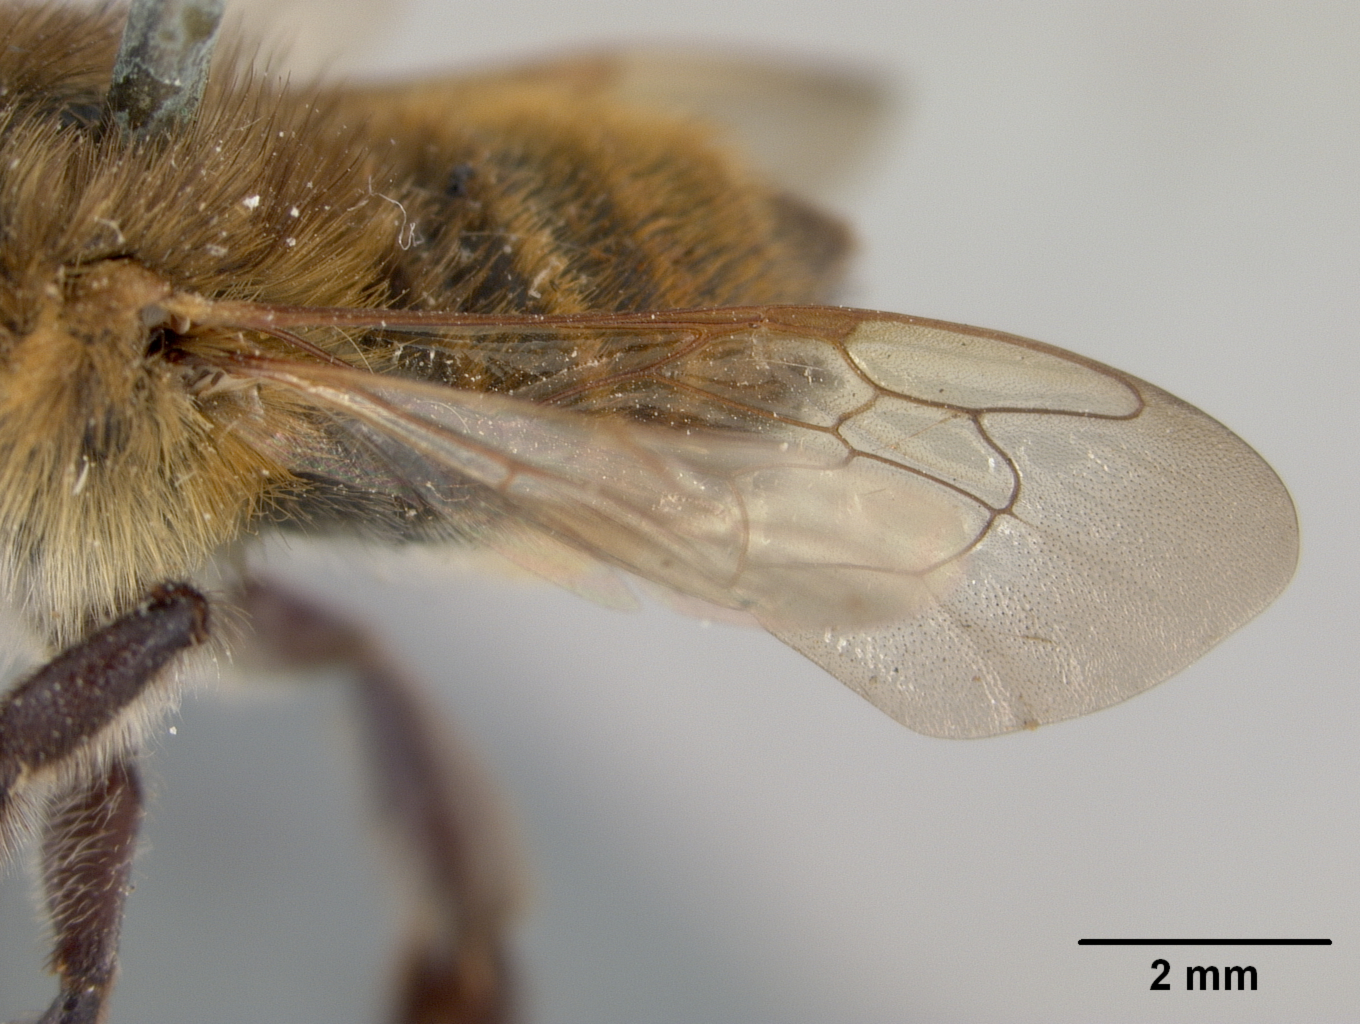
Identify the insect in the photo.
Megachile perenensis
